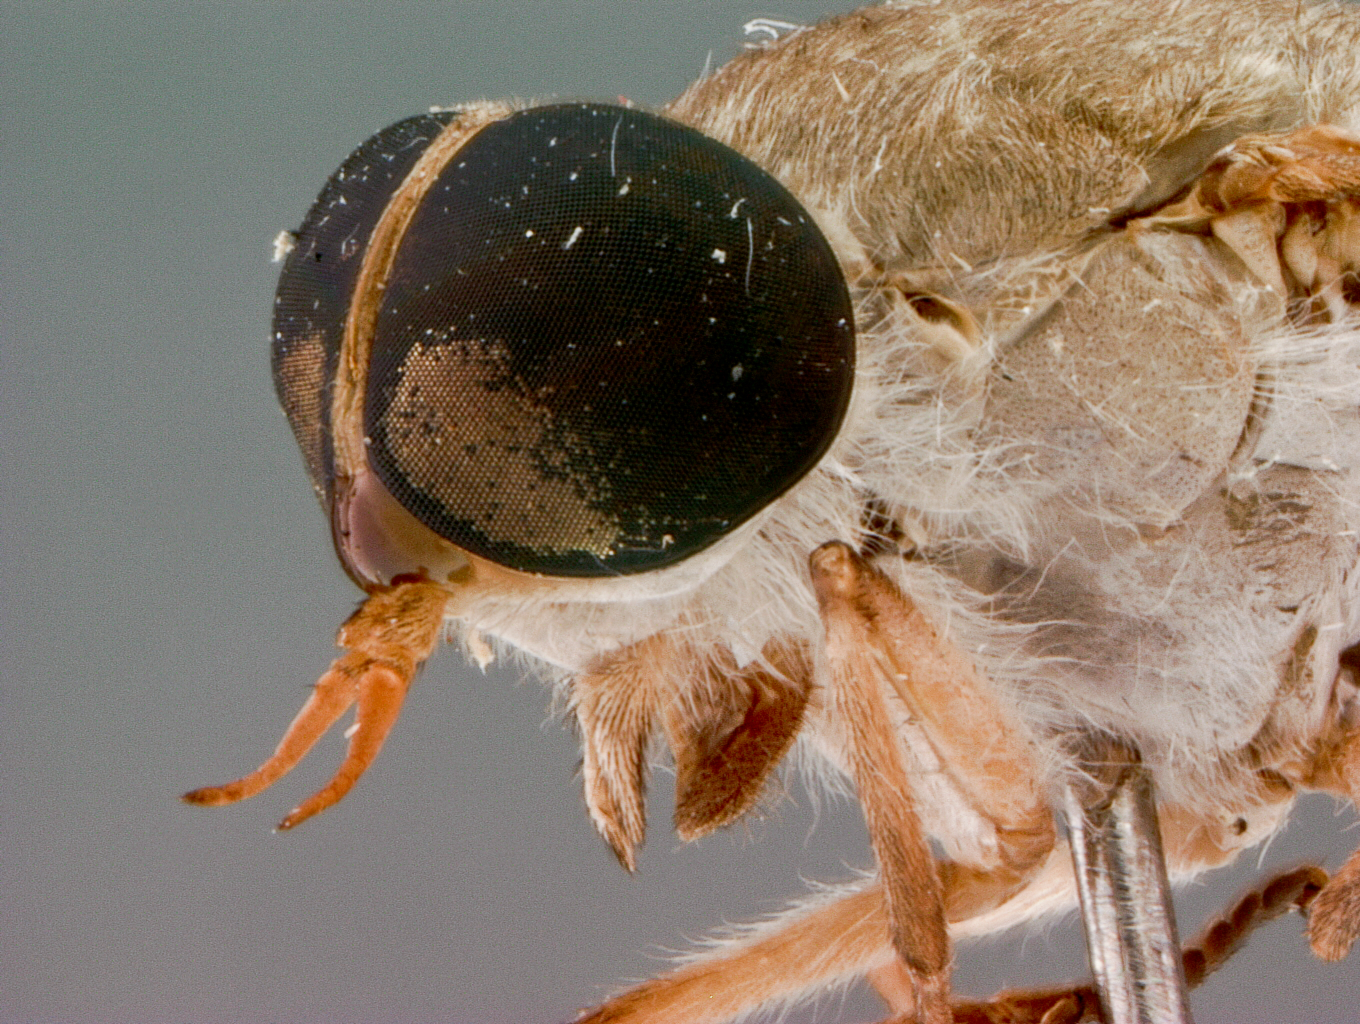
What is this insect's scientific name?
Tabanus tumidicallus
